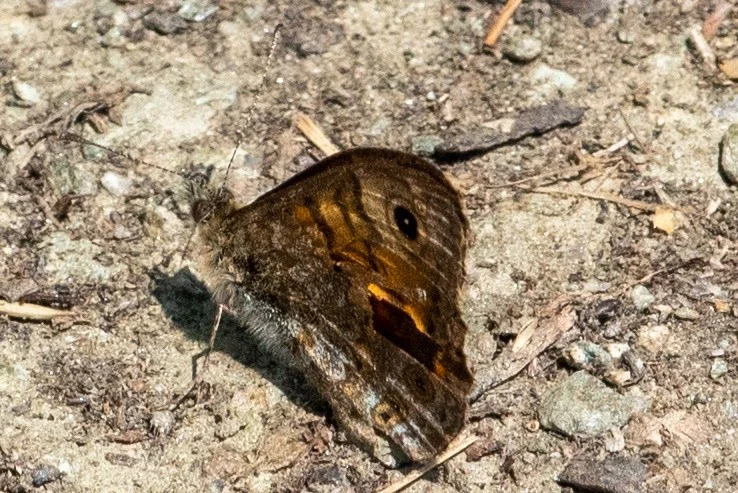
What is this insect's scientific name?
Lasiommata megera (also Pararge megera)
